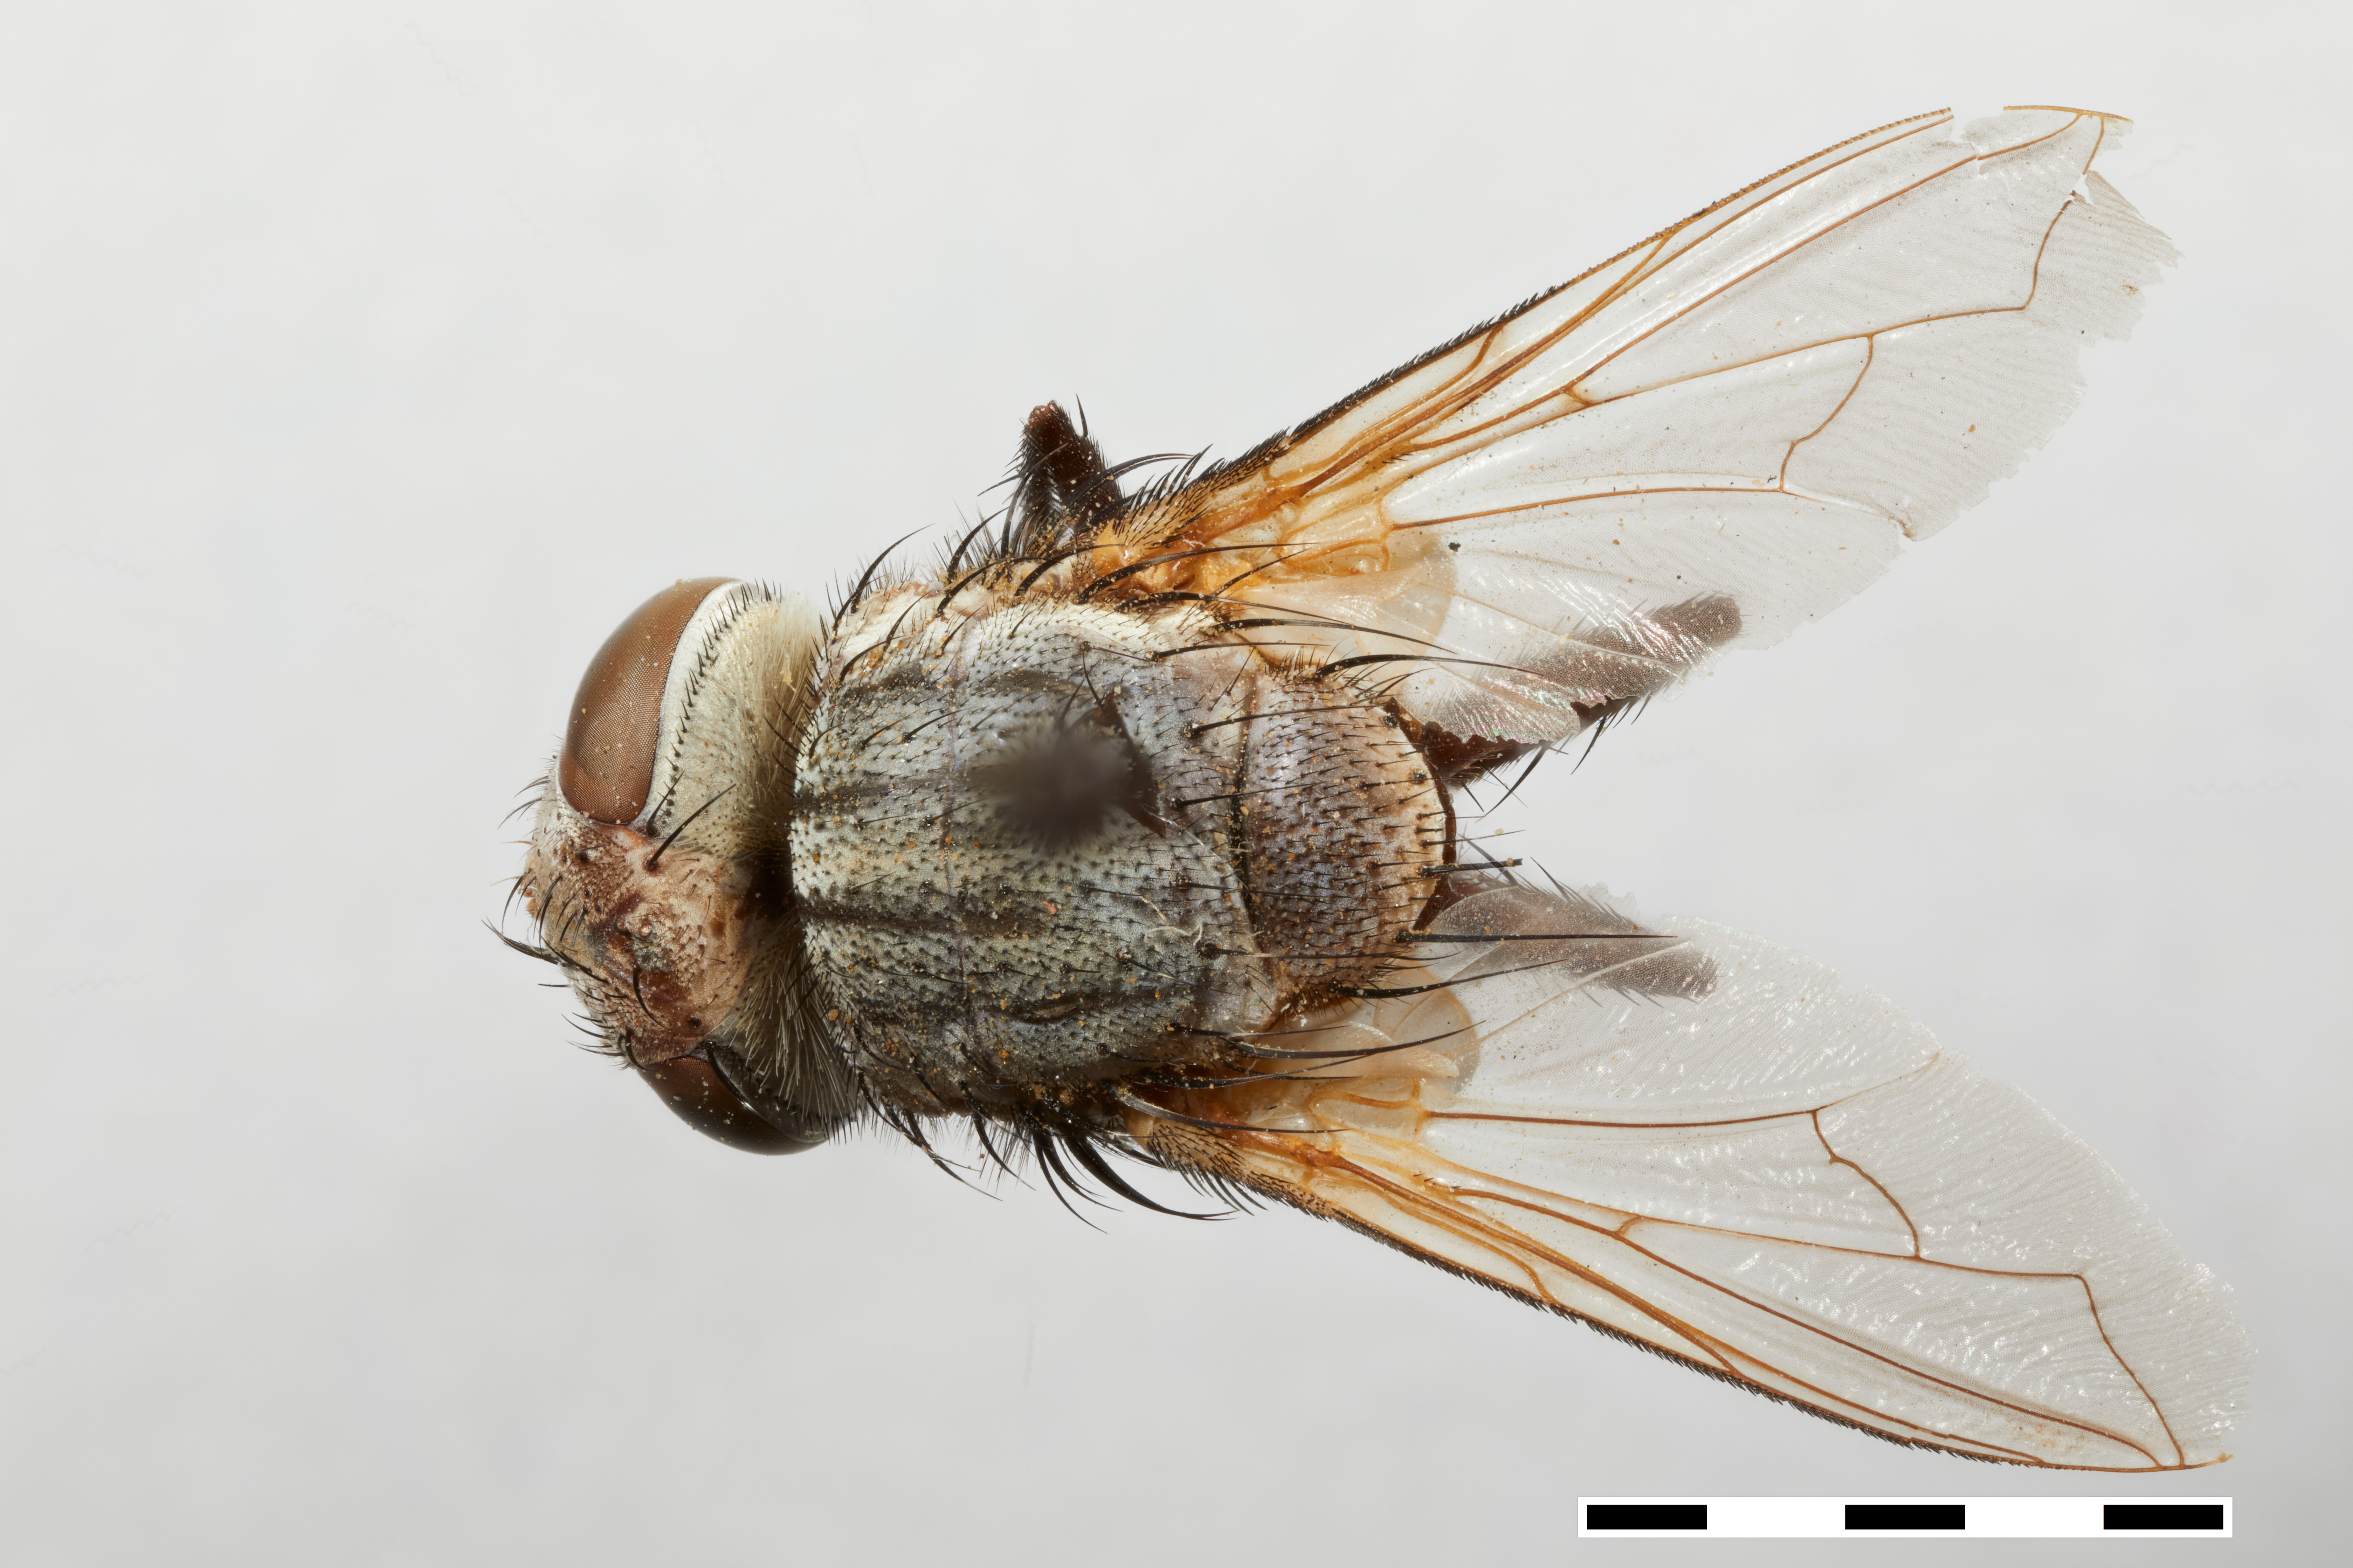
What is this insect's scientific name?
Cnephalodopsis pollinosus
